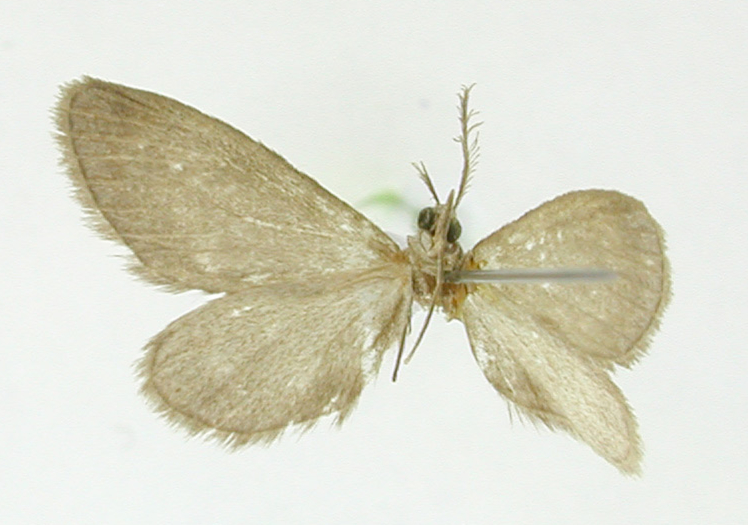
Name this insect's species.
Coenocharis ouden
